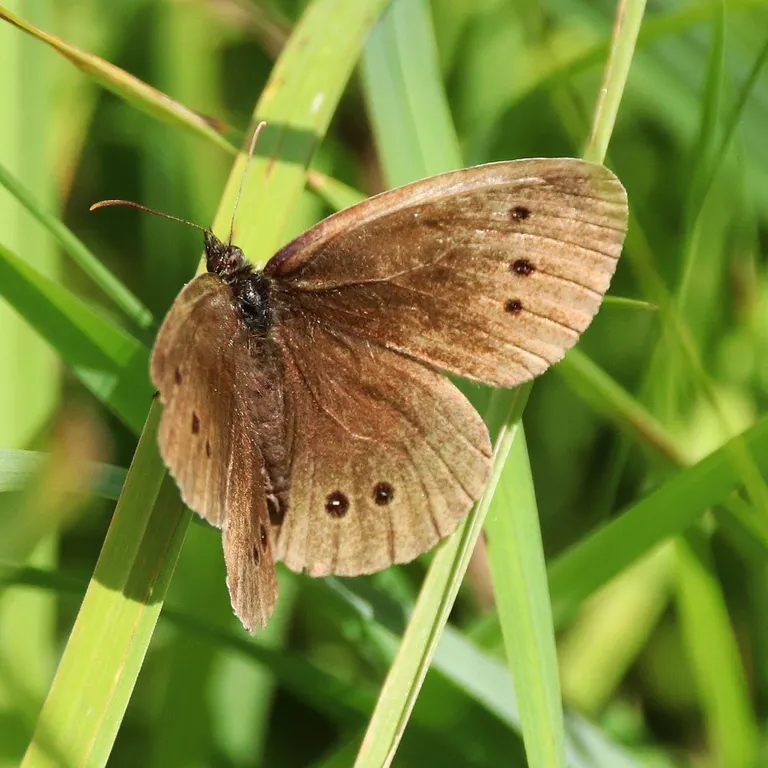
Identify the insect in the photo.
Aphantopus hyperantus
